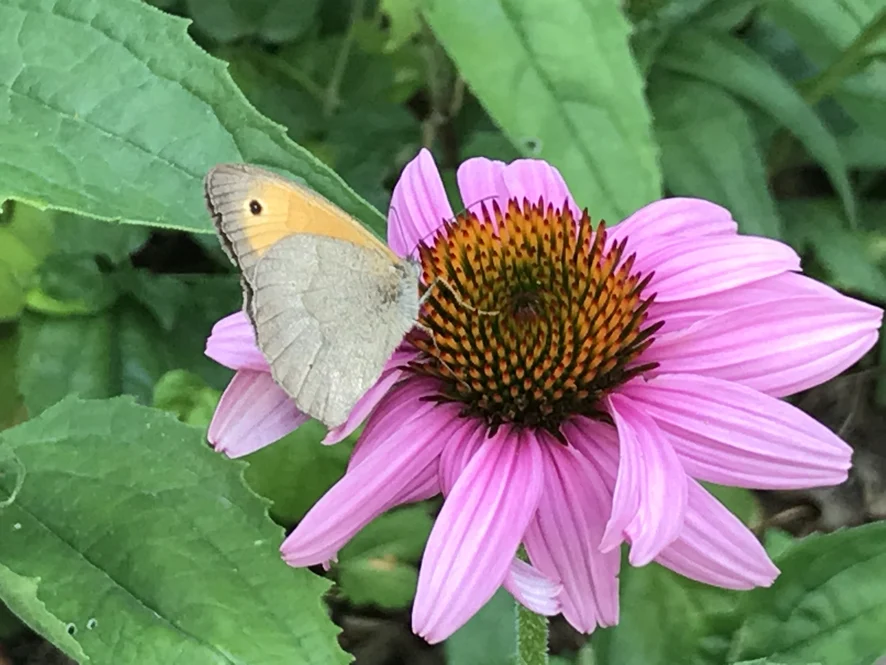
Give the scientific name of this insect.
Maniola jurtina
